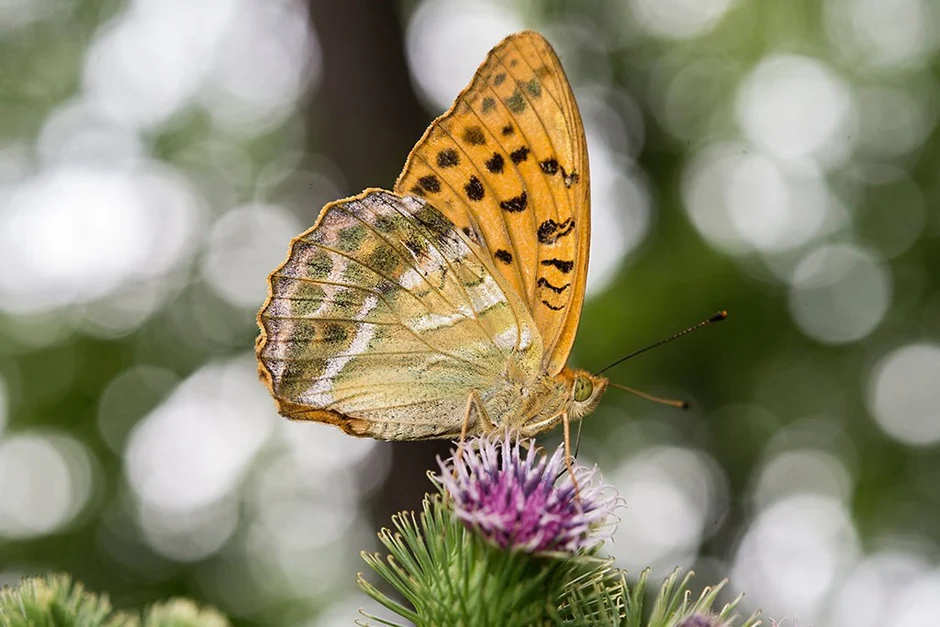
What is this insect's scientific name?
Argynnis paphia
